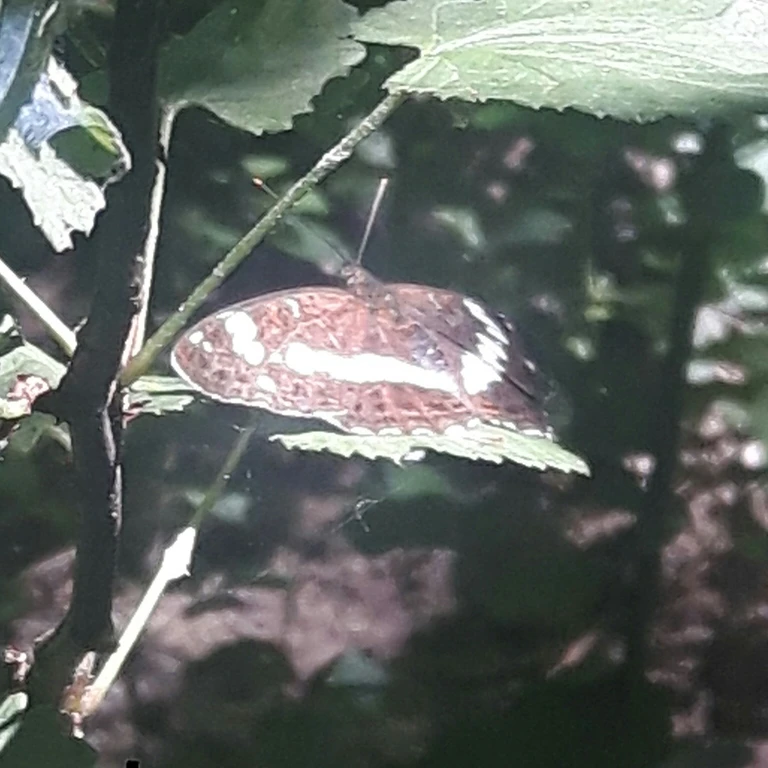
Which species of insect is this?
Limenitis camilla (also Ladoga camilla)
